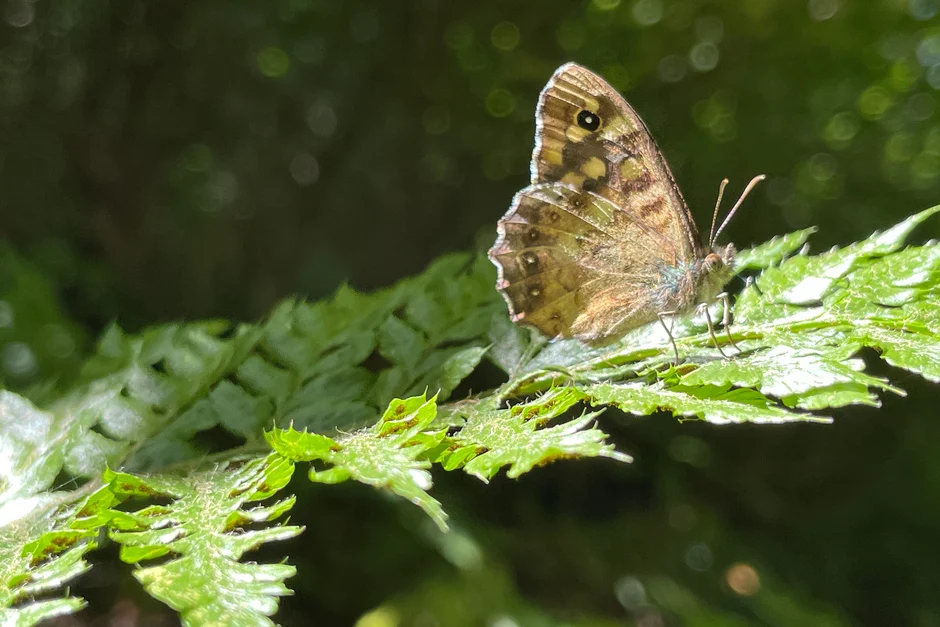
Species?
Pararge aegeria
